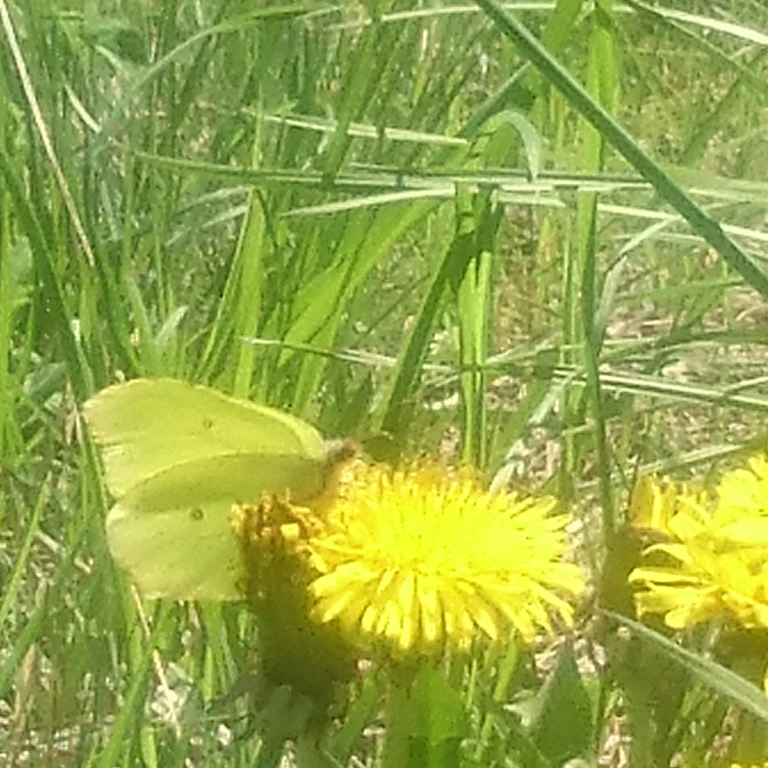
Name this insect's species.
Gonepteryx rhamni
